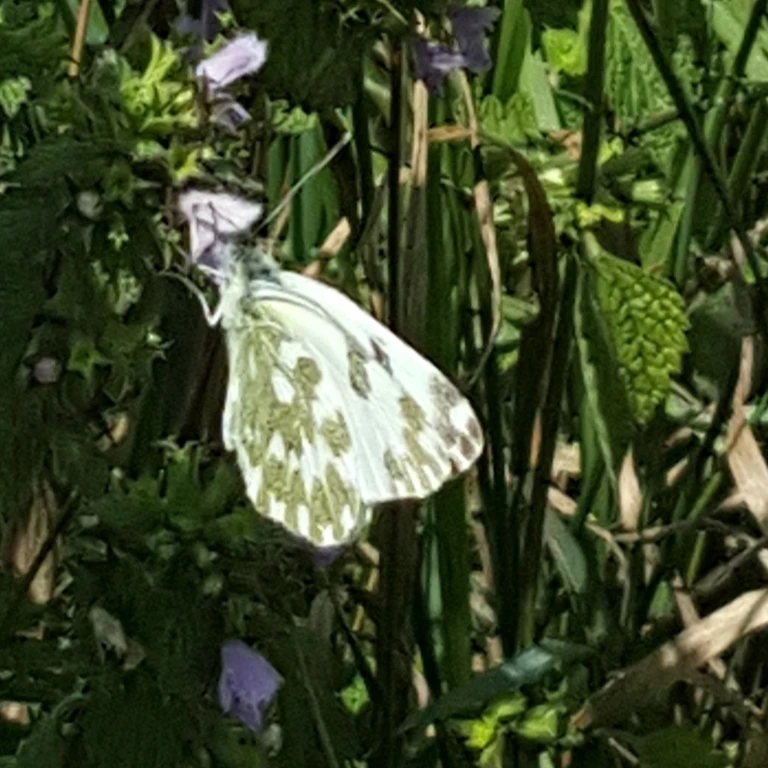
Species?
Pontia edusa
